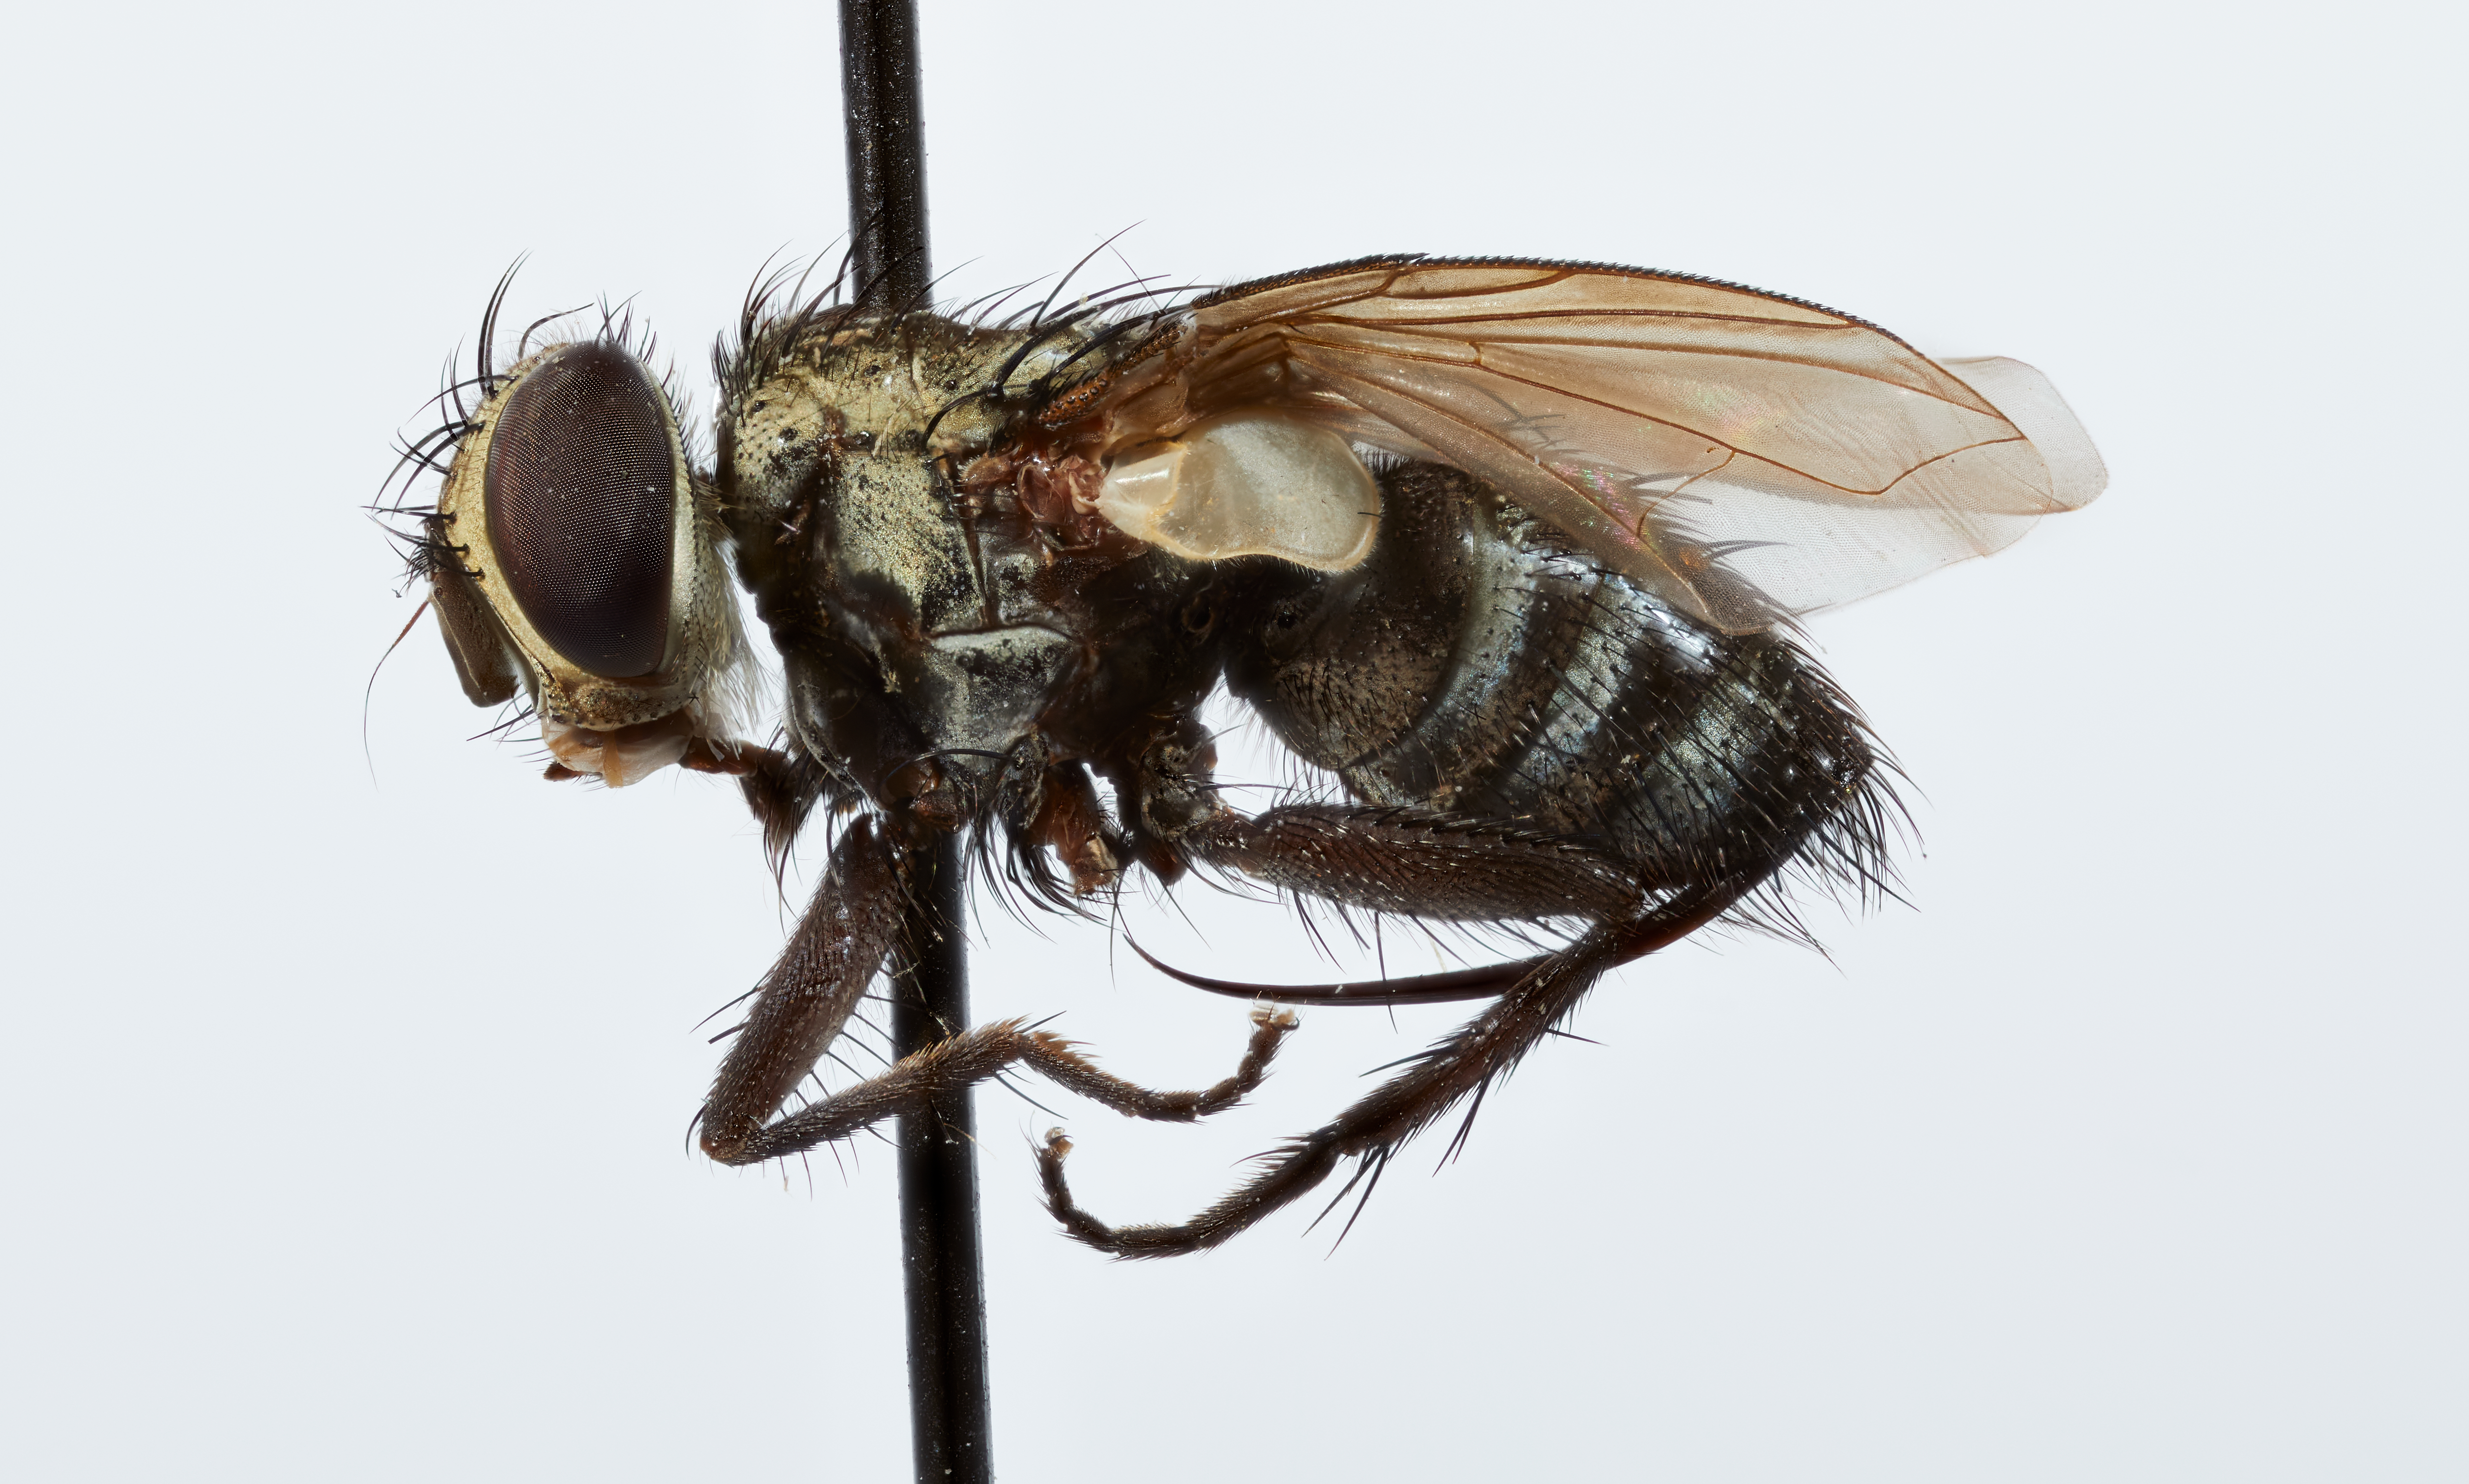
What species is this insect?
Xiphomyia gladiatrix
